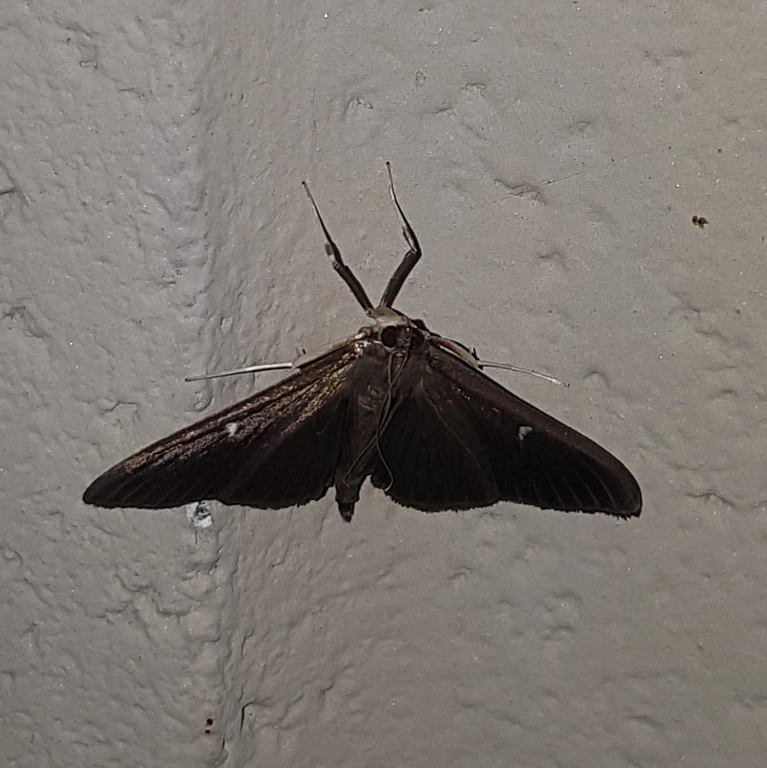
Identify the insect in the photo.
Cydalima perspectalis
